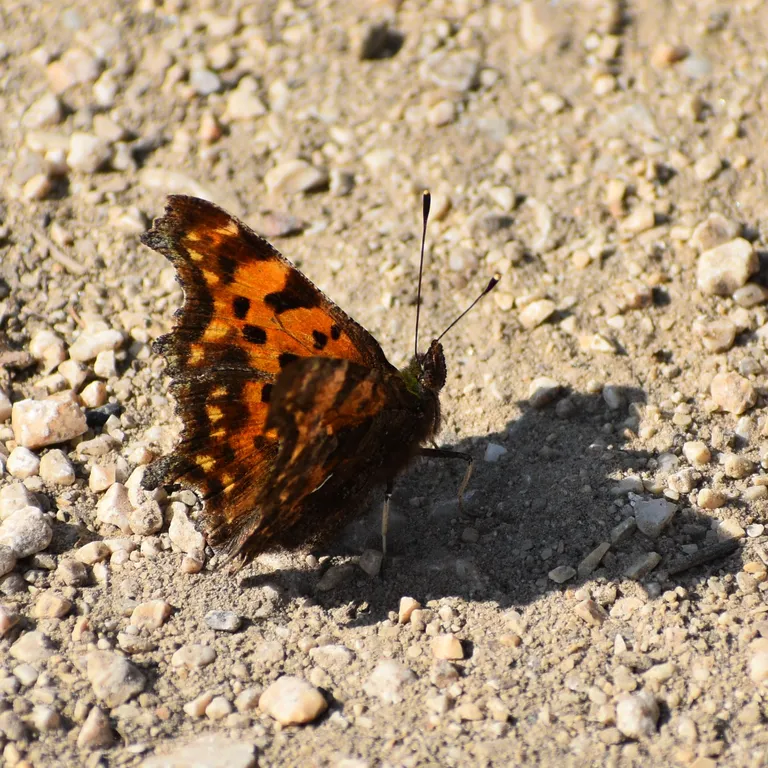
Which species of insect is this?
Polygonia c-album
